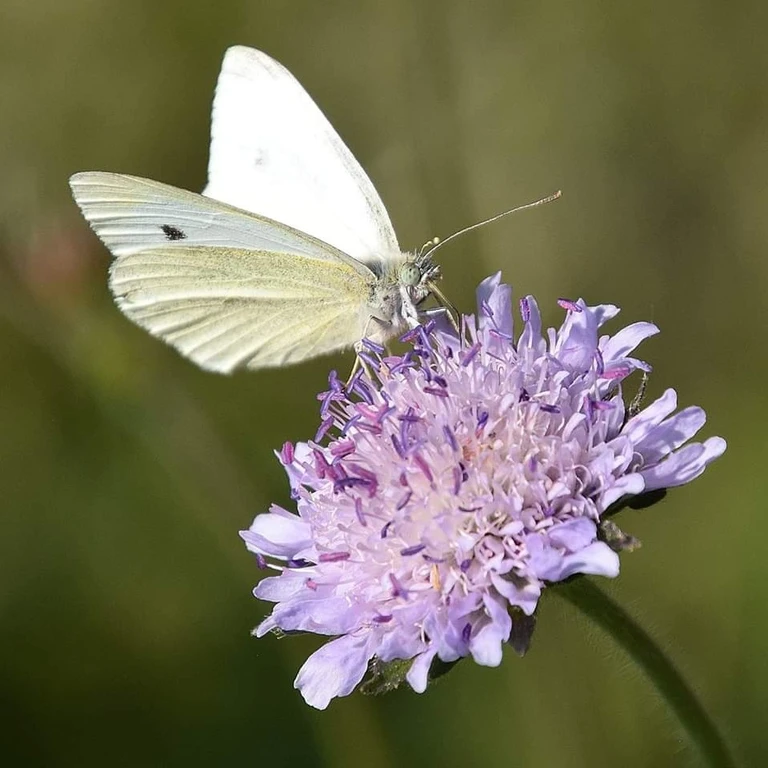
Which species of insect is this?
Pieris rapae
